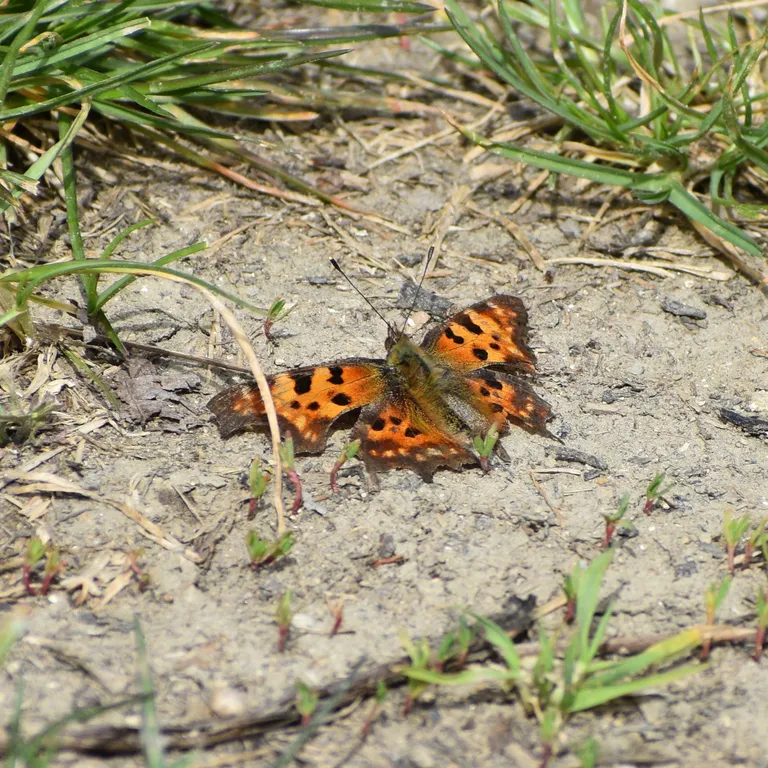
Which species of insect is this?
Polygonia c-album
